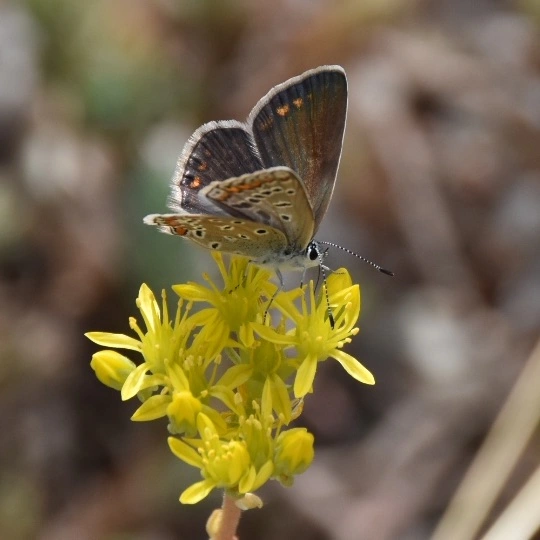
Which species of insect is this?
Polyommatus icarus
